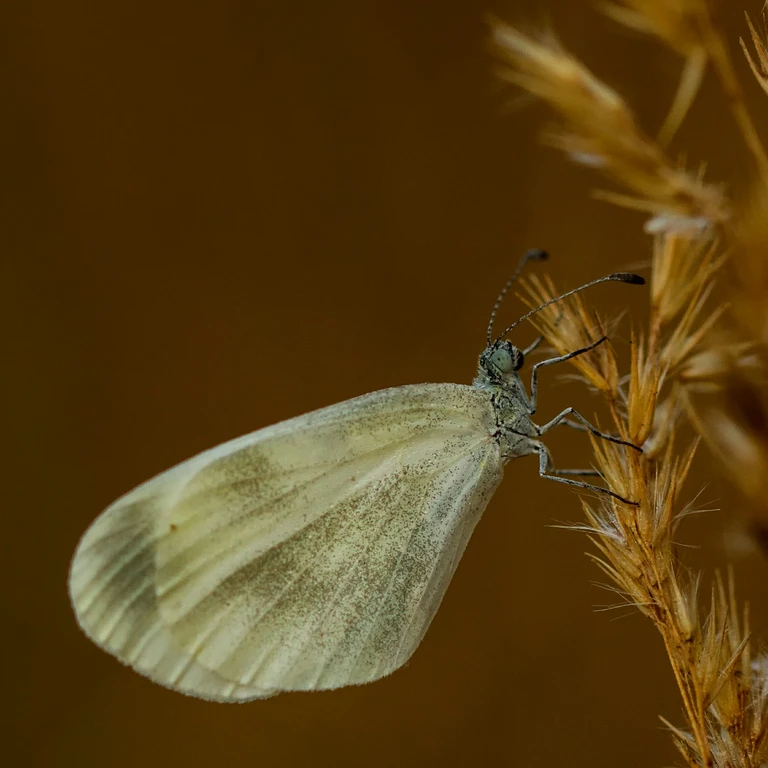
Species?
Leptidea sinapis/juvernica
